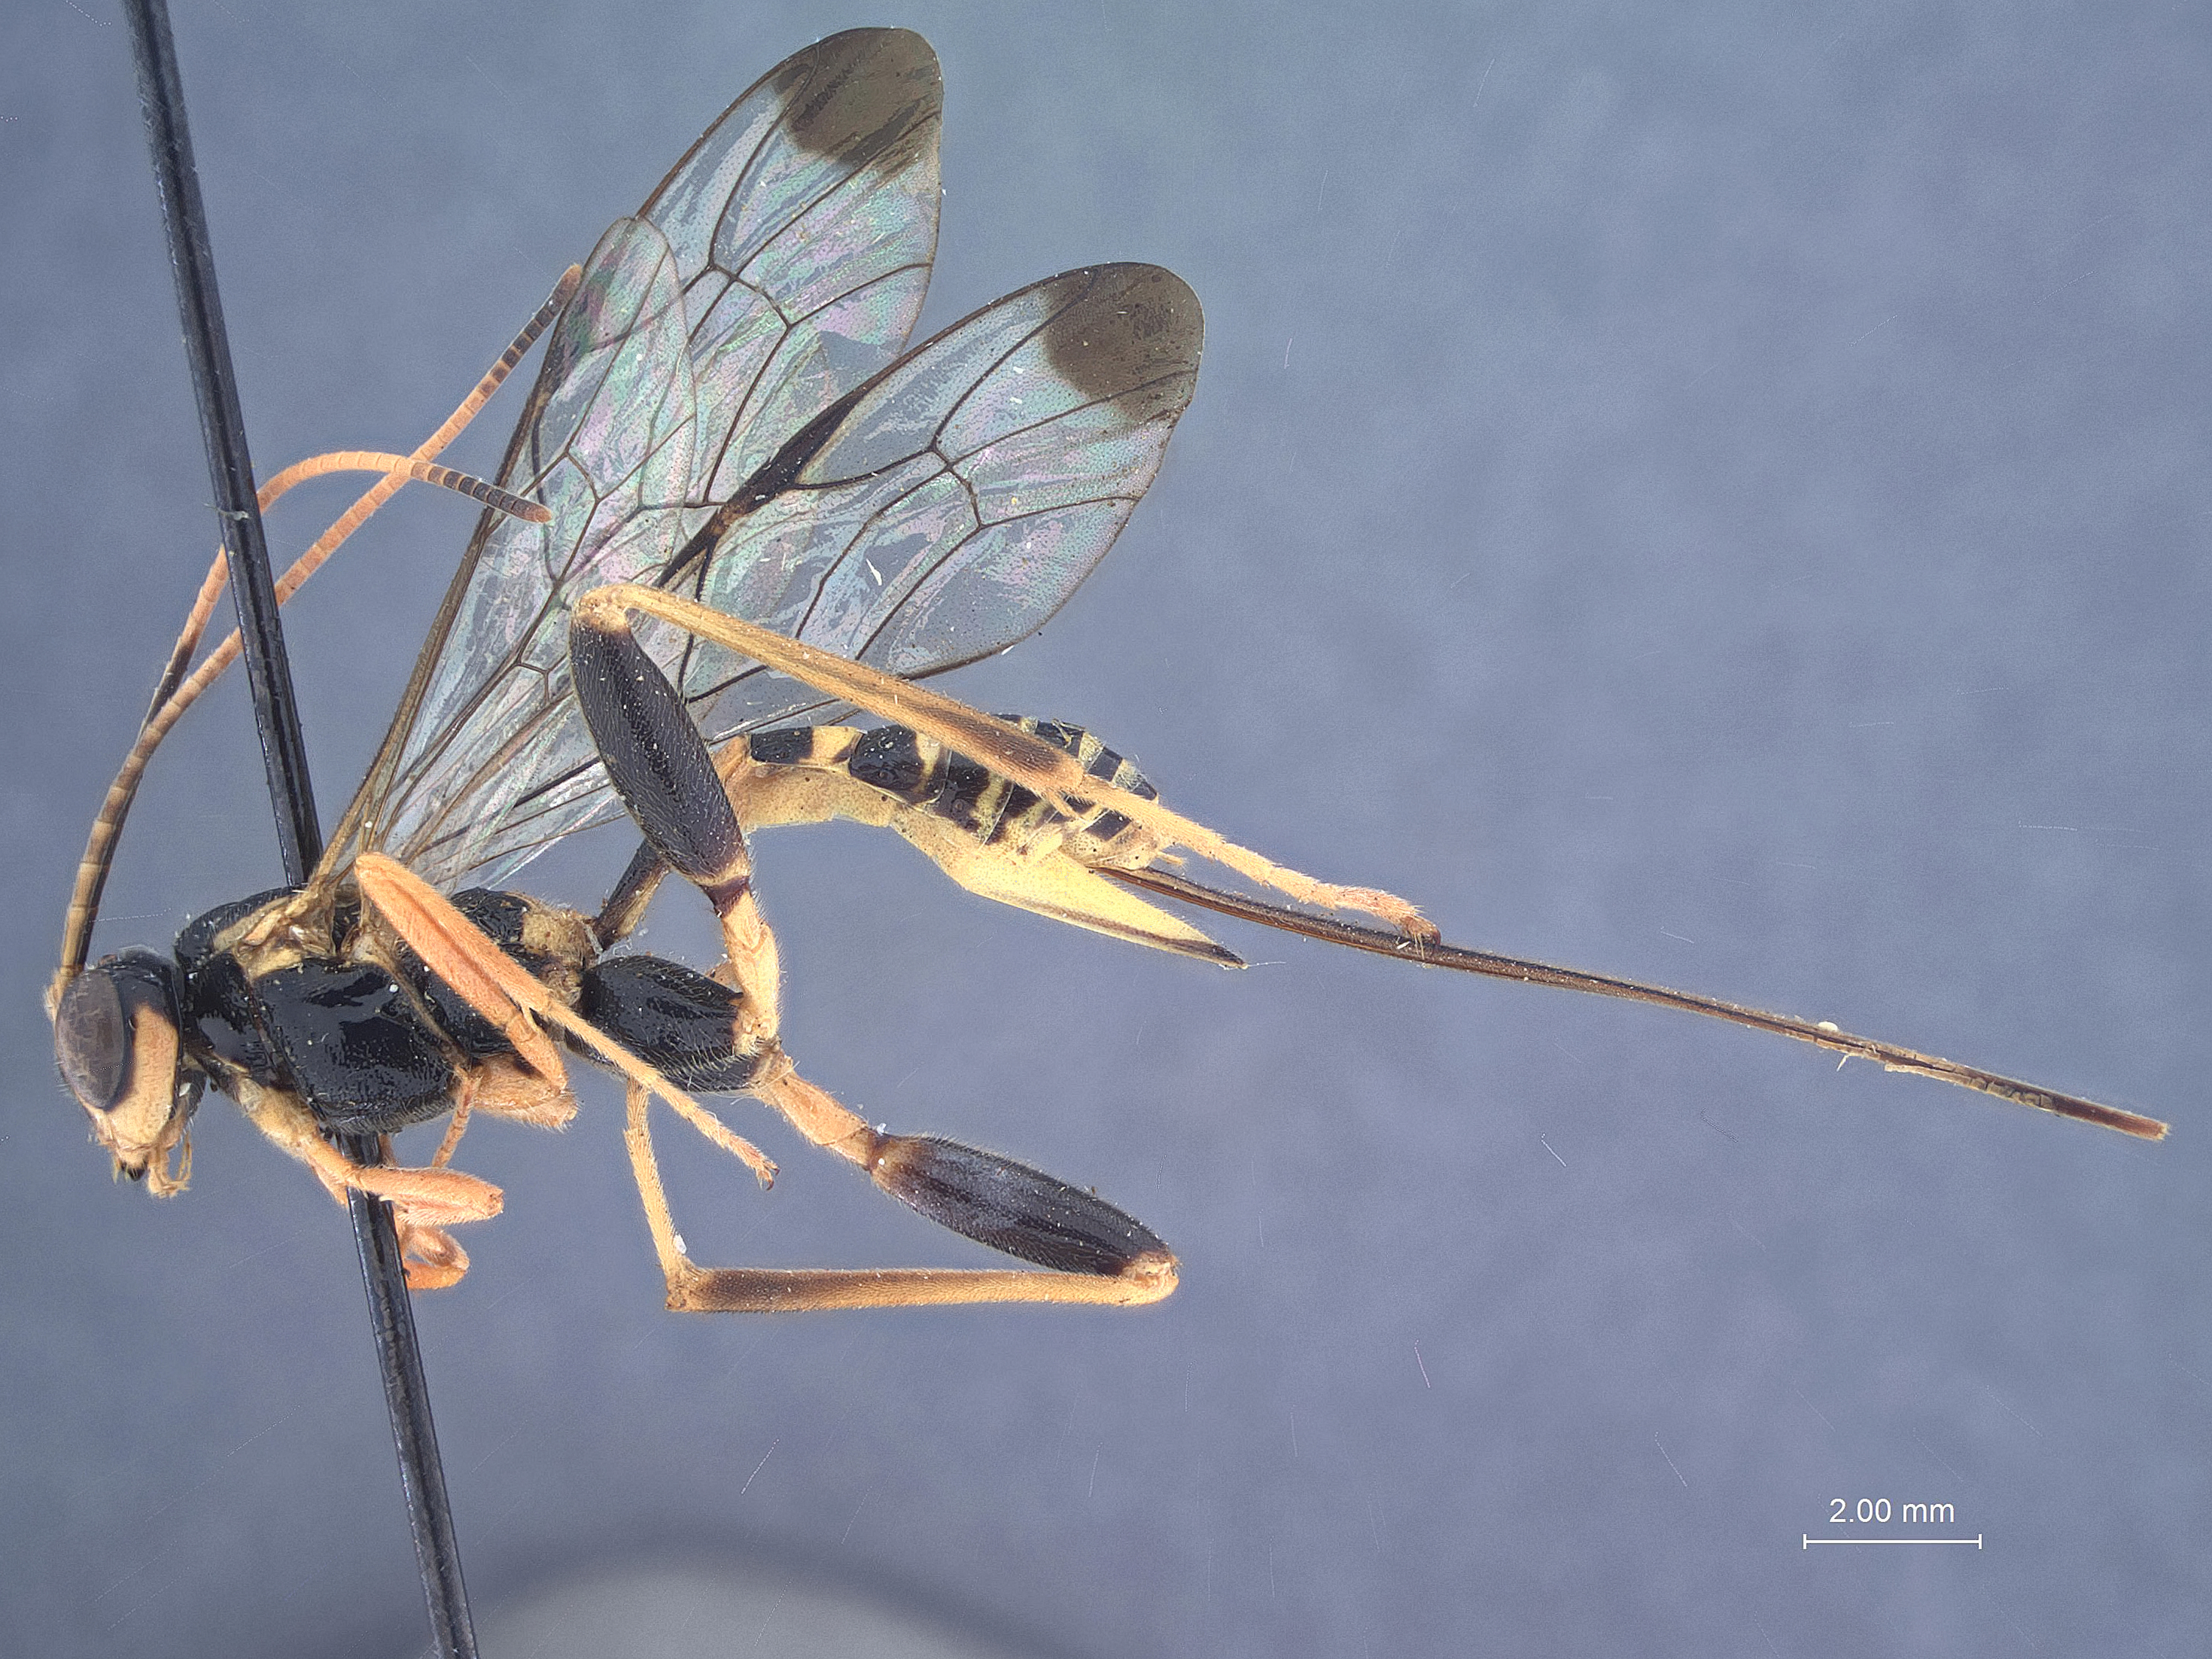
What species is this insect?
Spilopteron franclemonti
